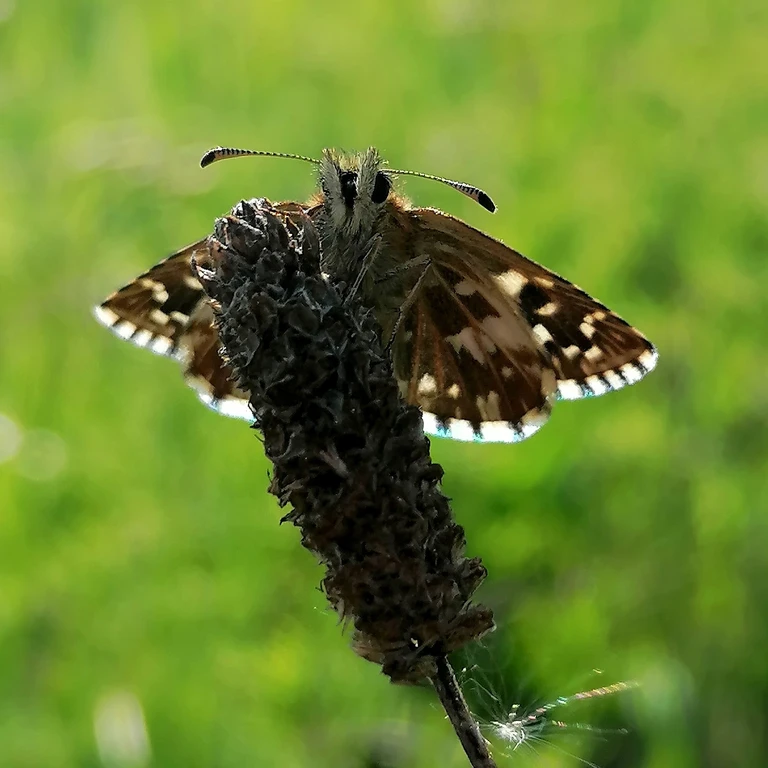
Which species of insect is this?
Pyrgus malvae
